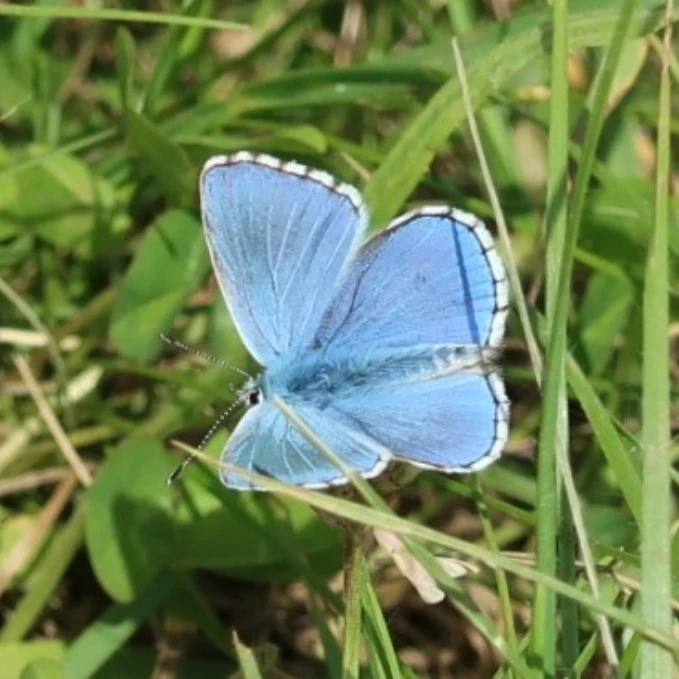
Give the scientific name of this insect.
Lysandra bellargus
